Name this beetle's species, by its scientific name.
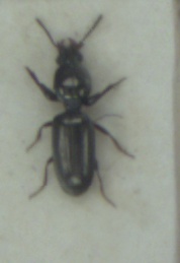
Dyschirius politus
